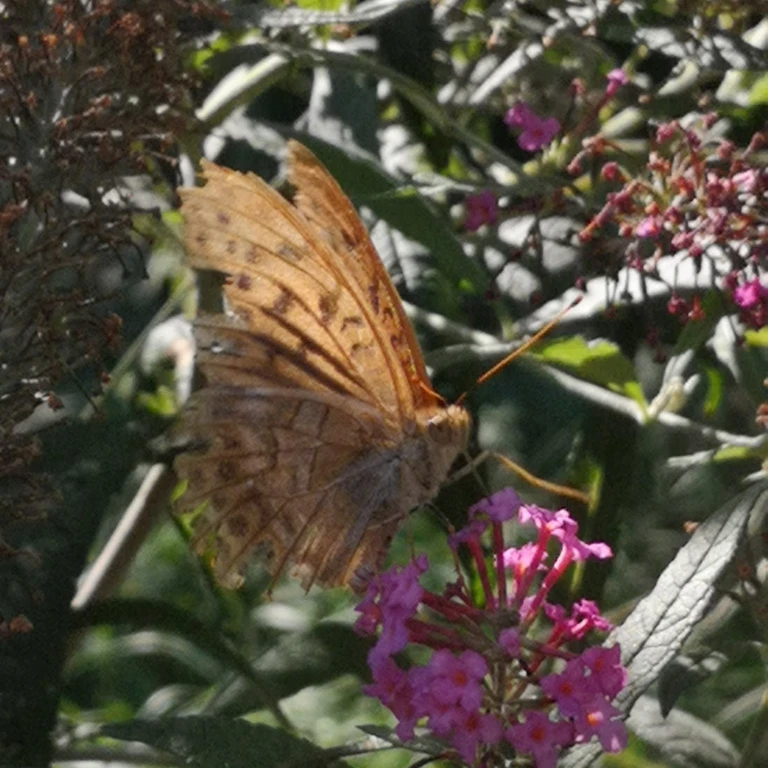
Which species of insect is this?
Argynnis paphia
